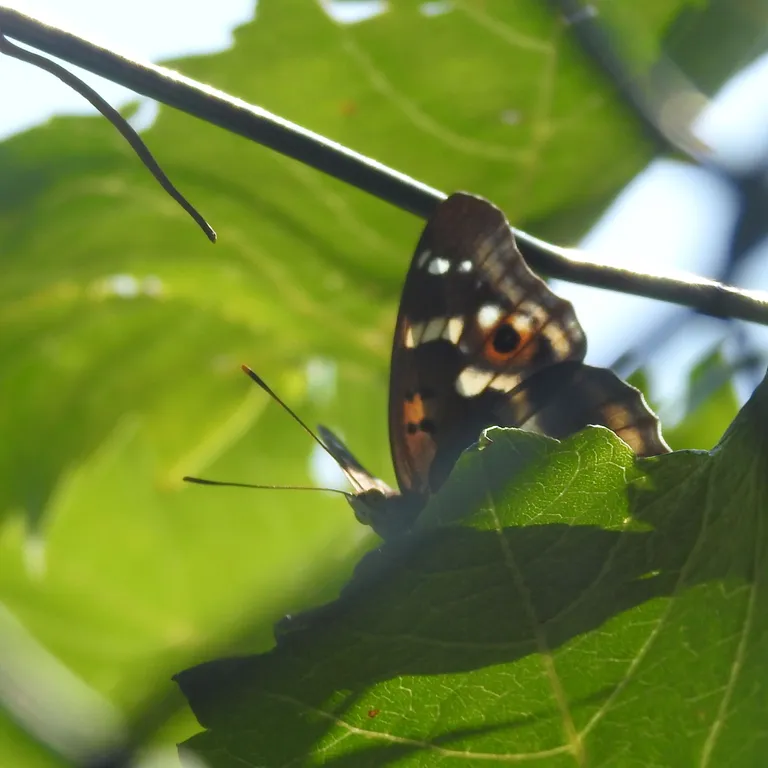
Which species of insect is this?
Apatura ilia
